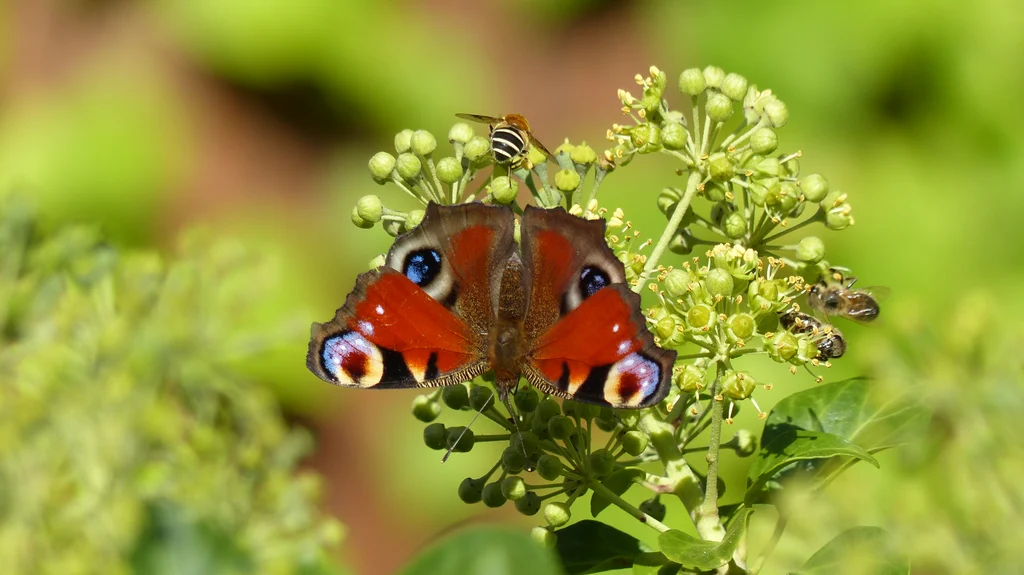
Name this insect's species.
Aglais io
